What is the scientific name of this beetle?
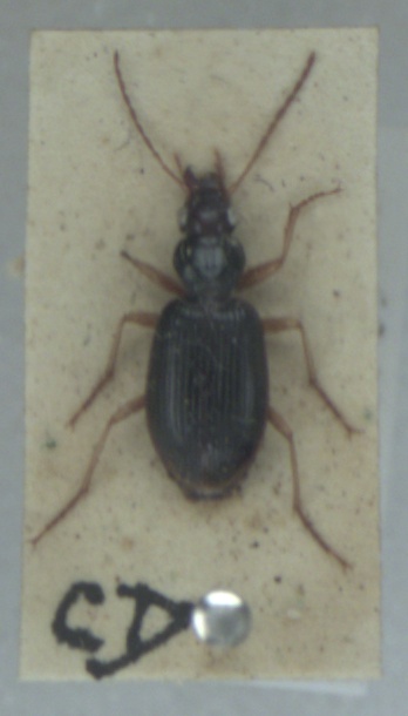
Paranchus albipes
